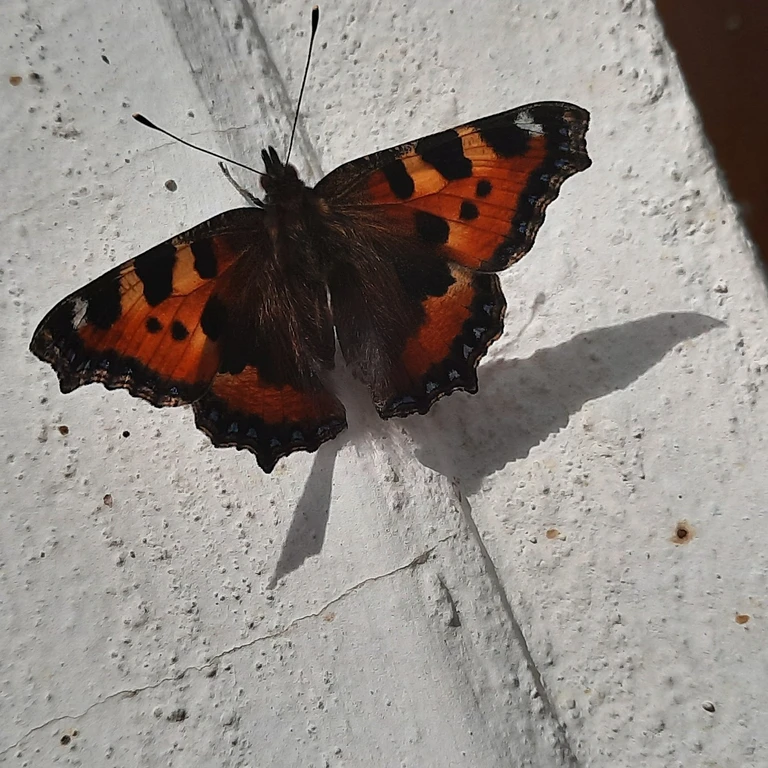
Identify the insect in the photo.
Aglais urticae
